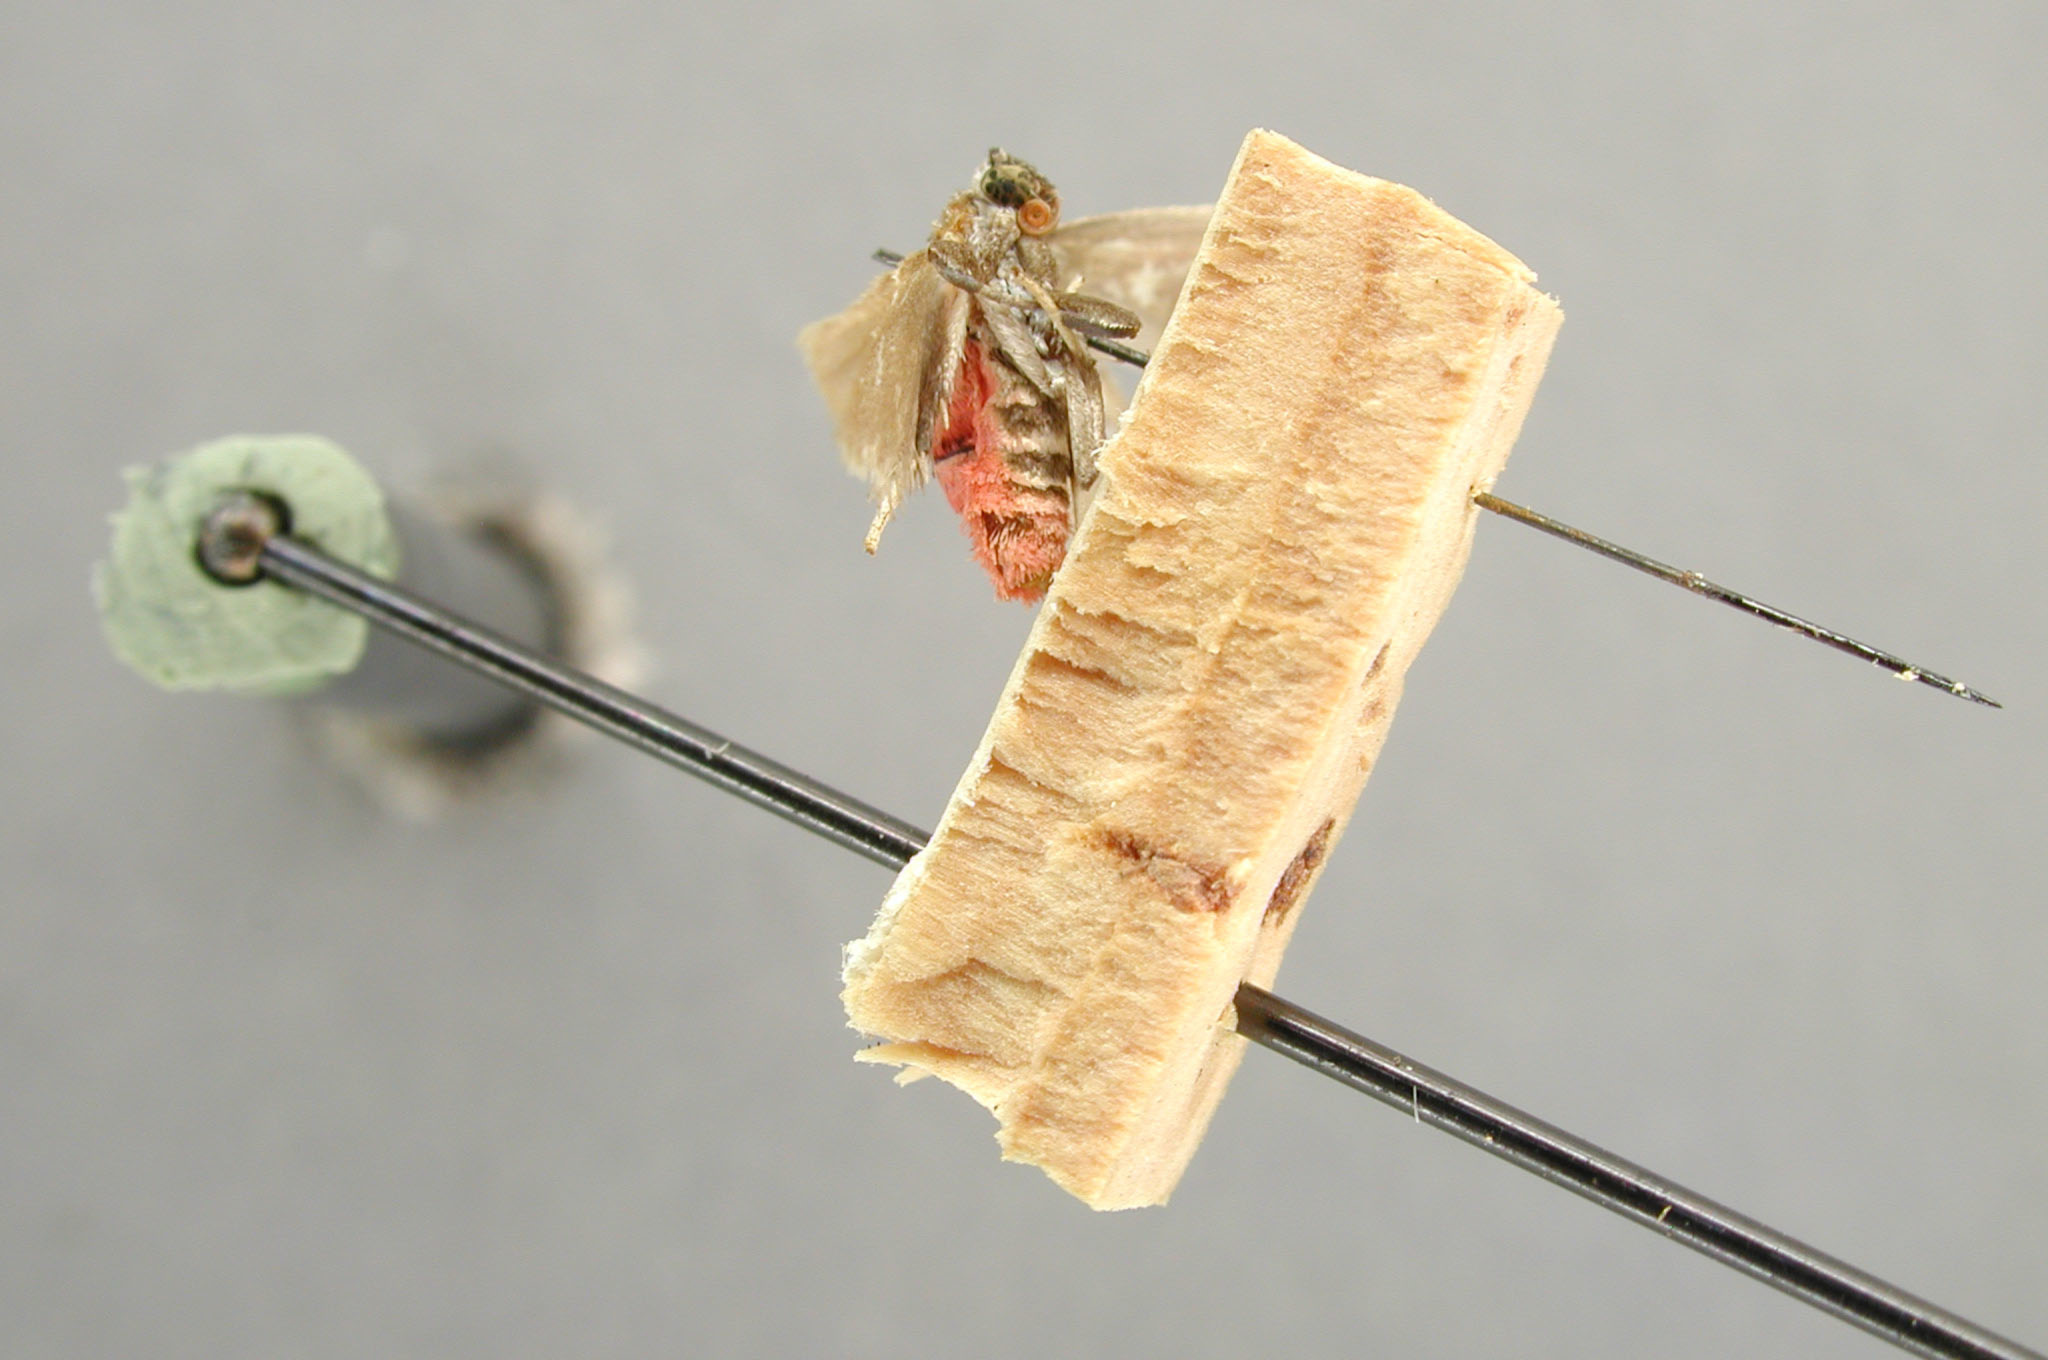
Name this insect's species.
Lycomorphodes genificans
